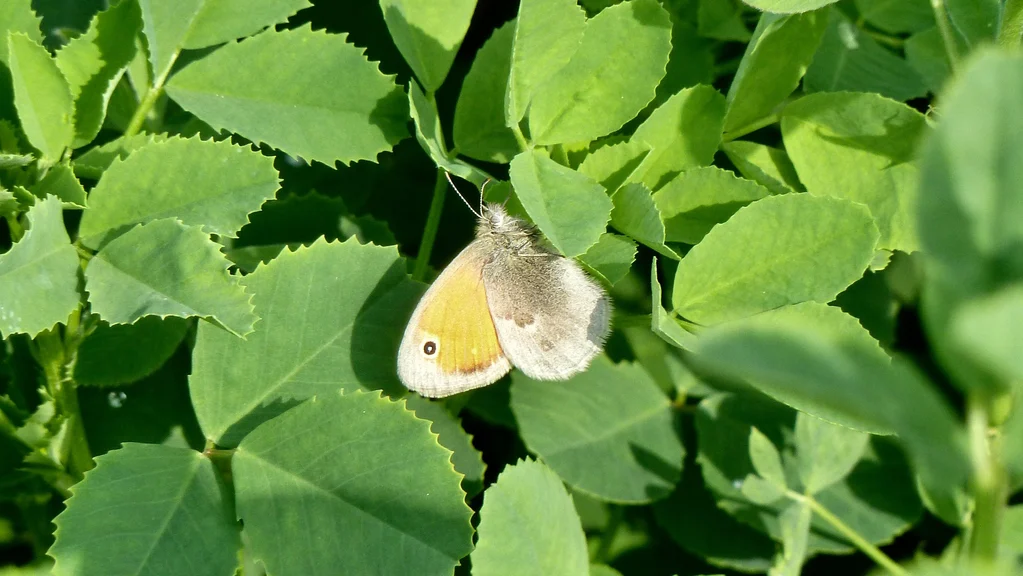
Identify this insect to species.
Coenonympha pamphilus
